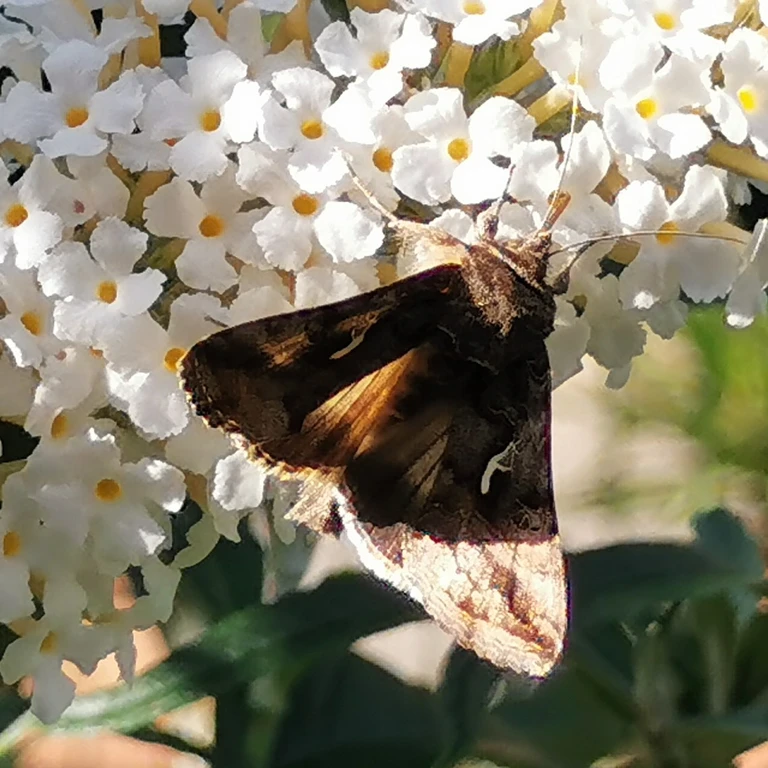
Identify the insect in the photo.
Autographa gamma
